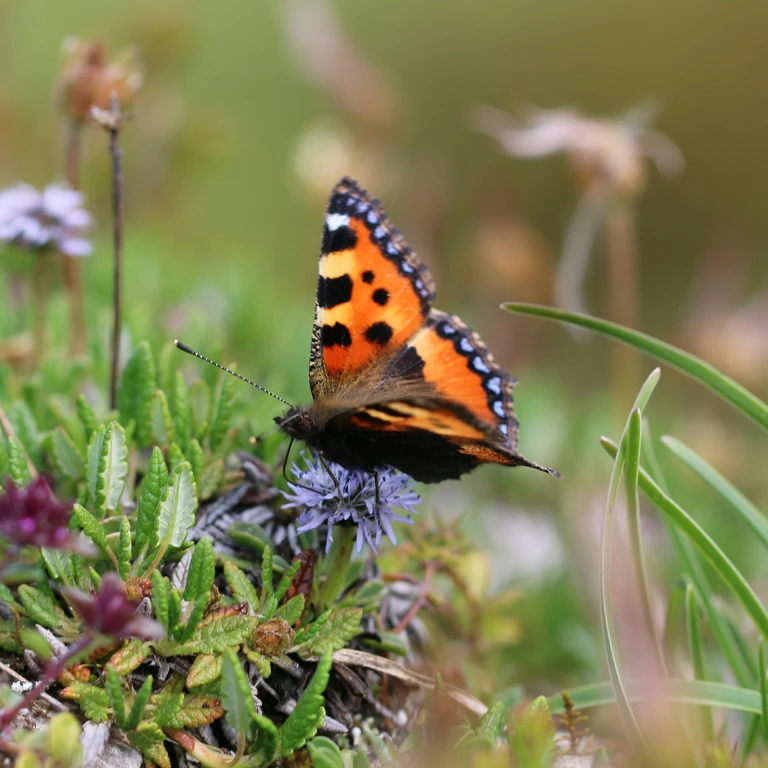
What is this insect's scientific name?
Aglais urticae
